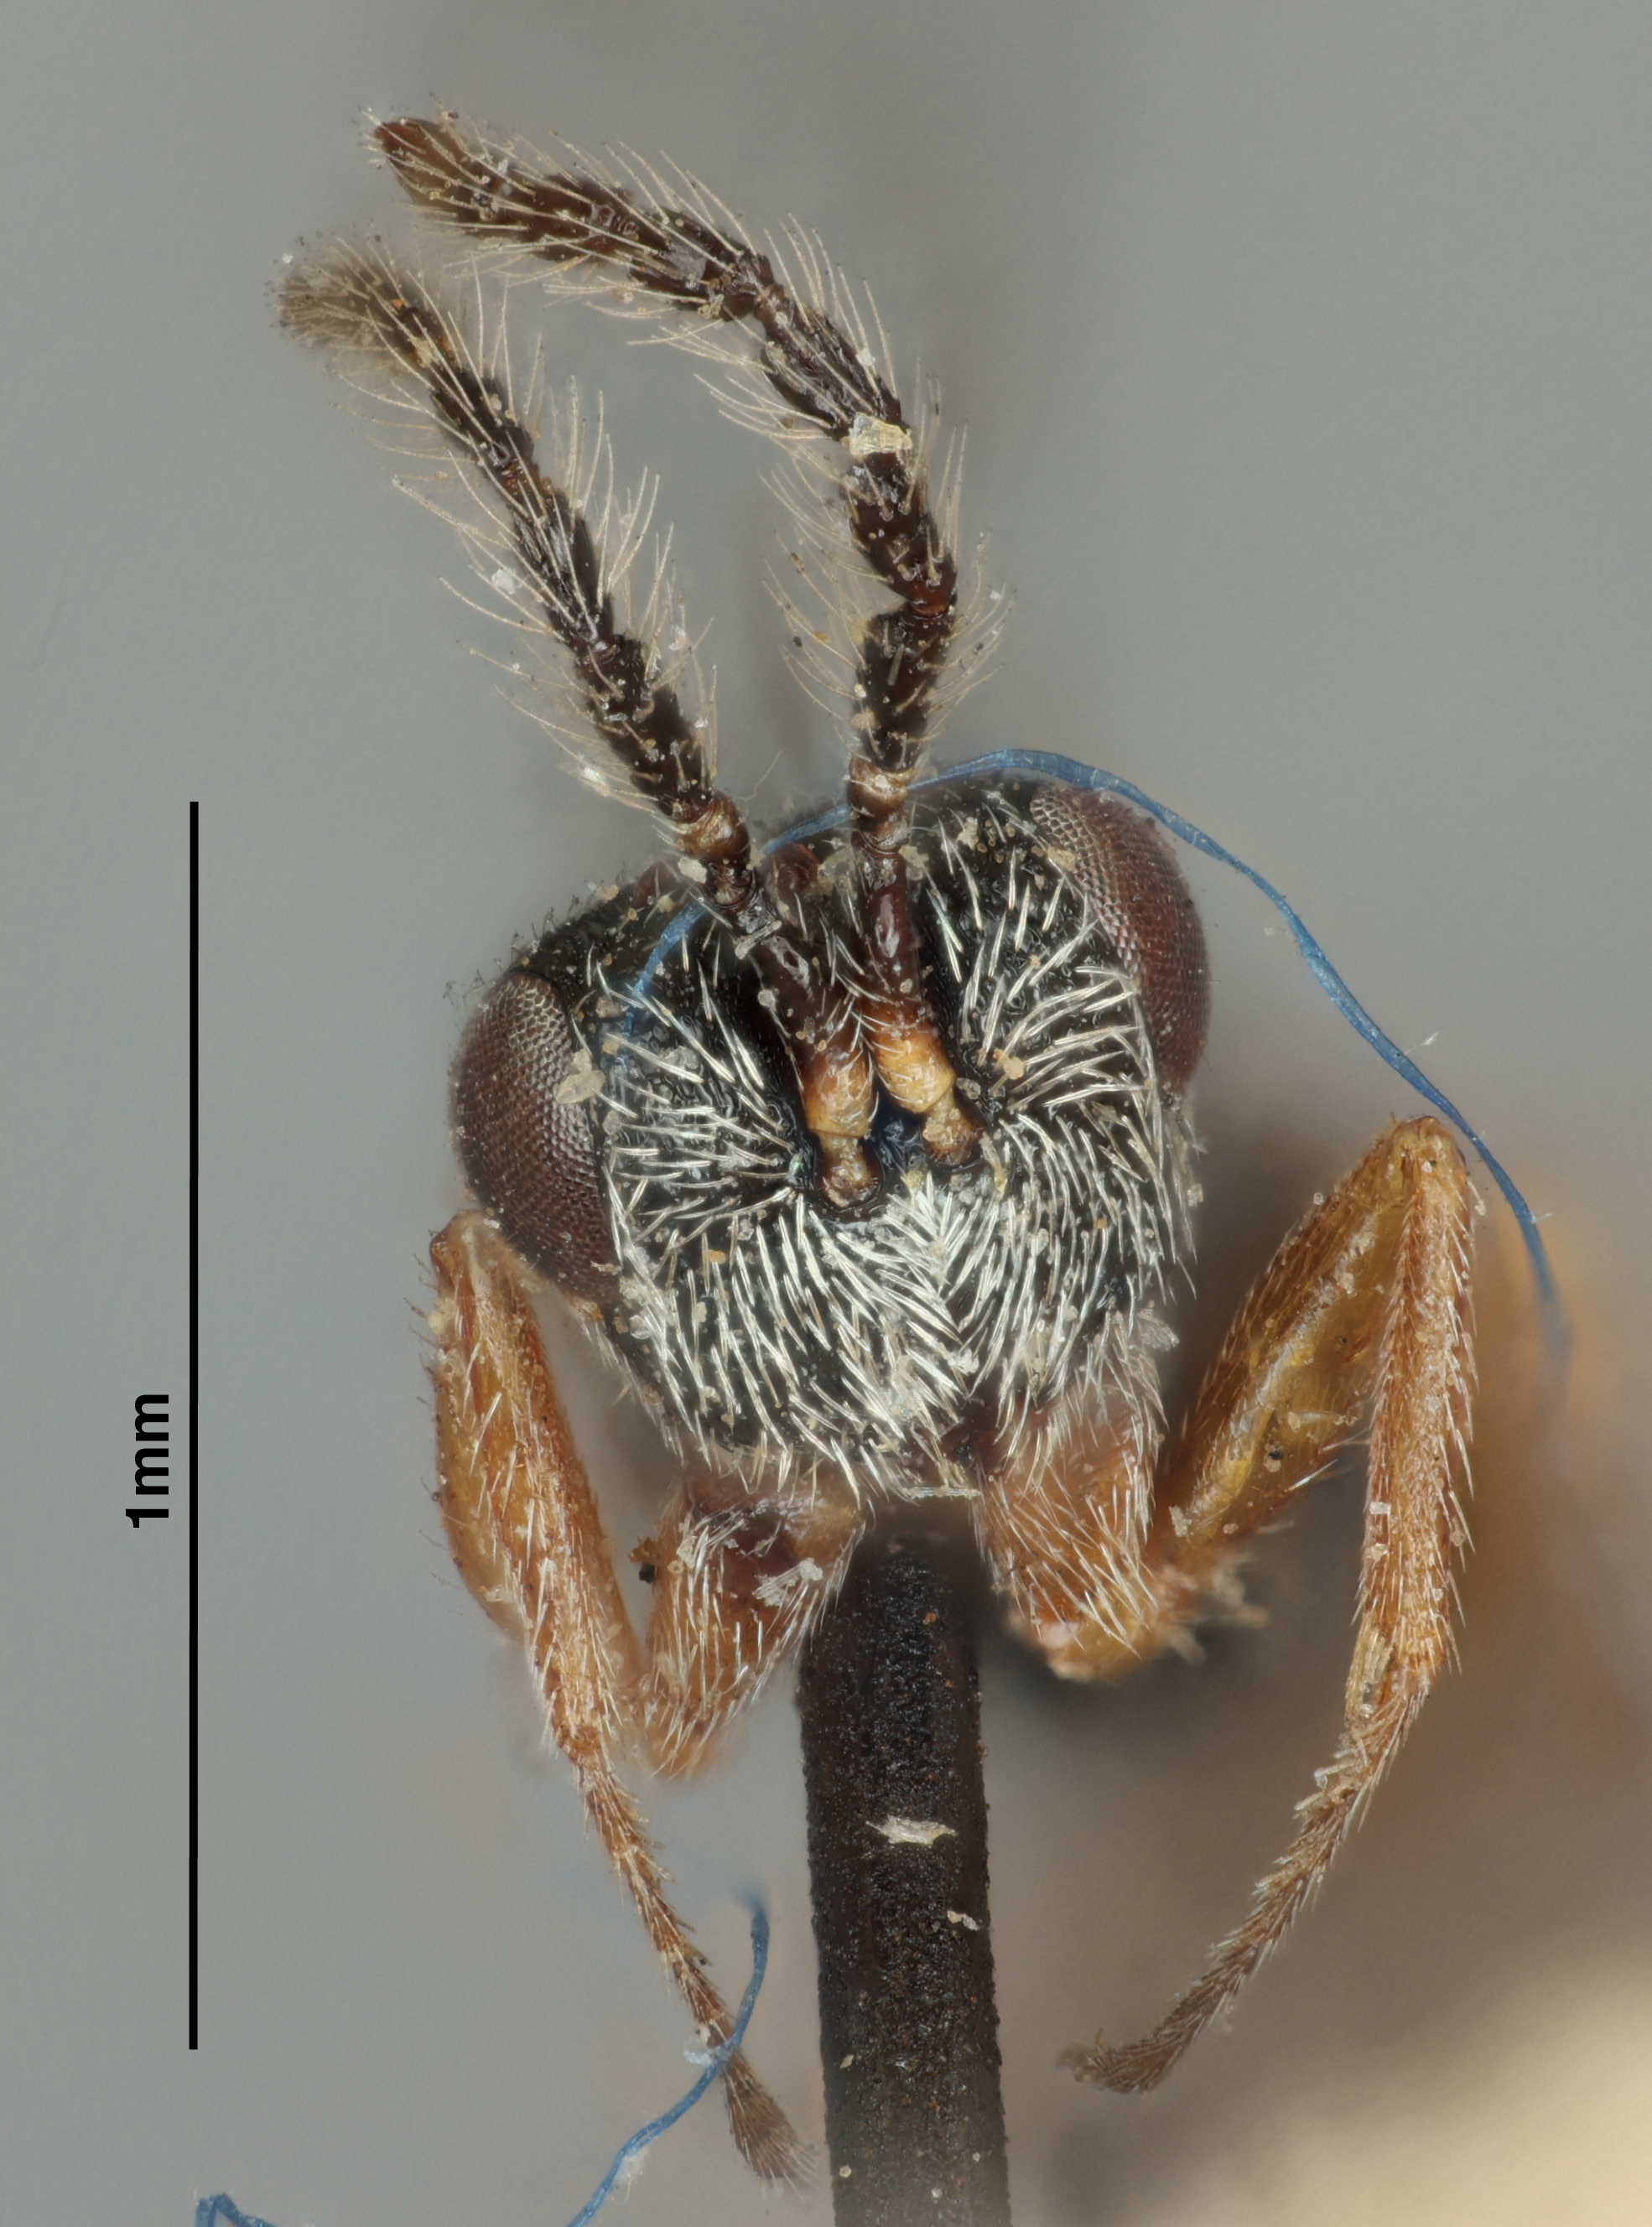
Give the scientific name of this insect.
Isosoma bromi
